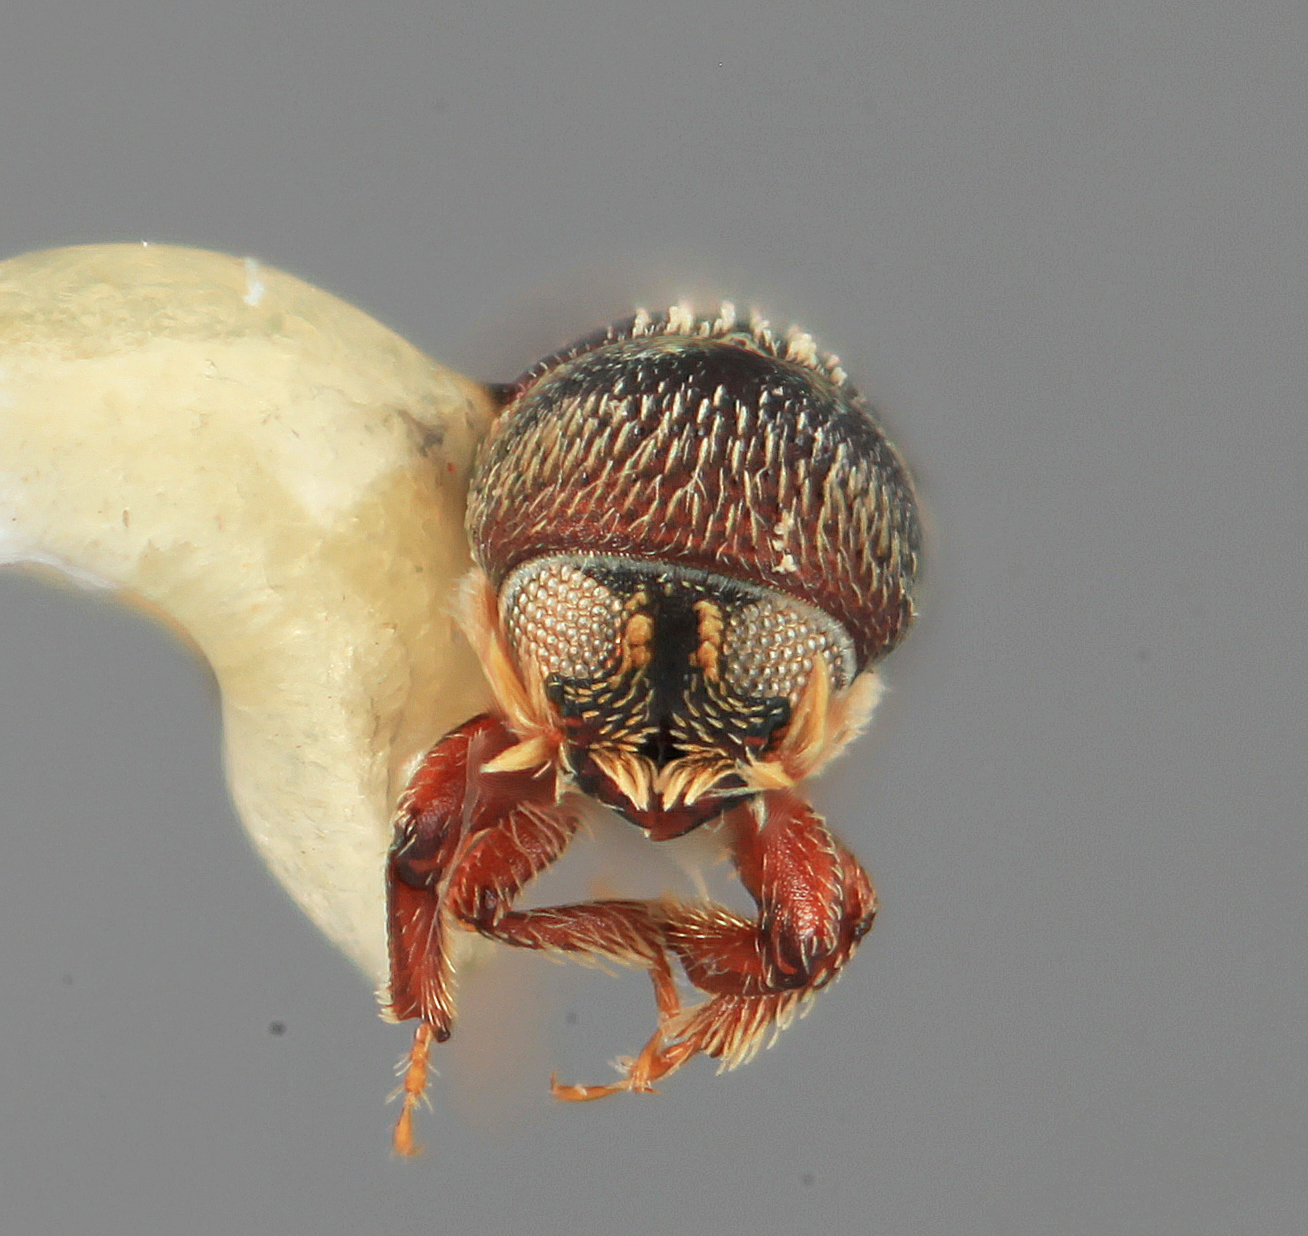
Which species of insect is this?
Micracisella hondurensis
